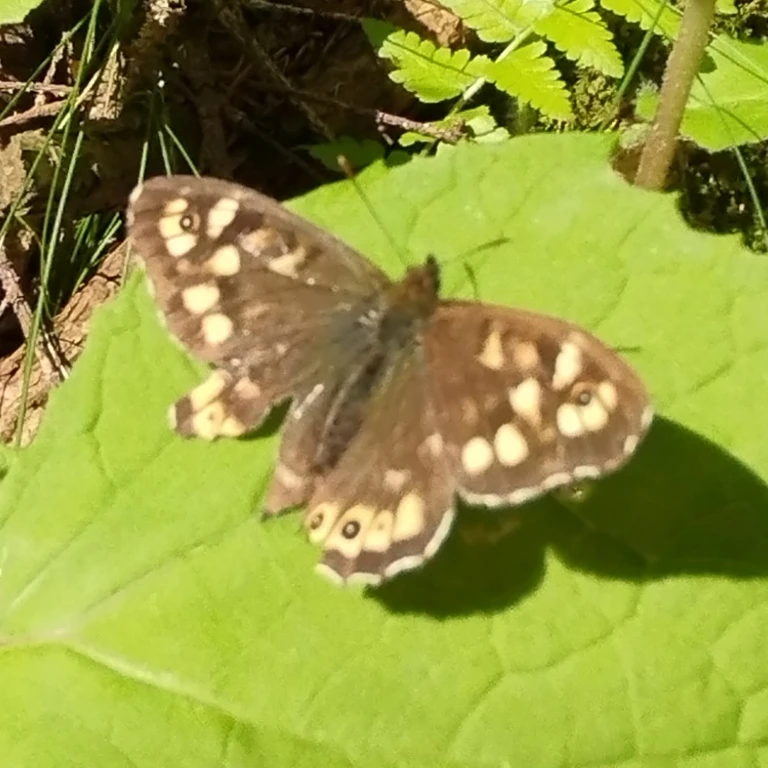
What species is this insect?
Pararge aegeria
